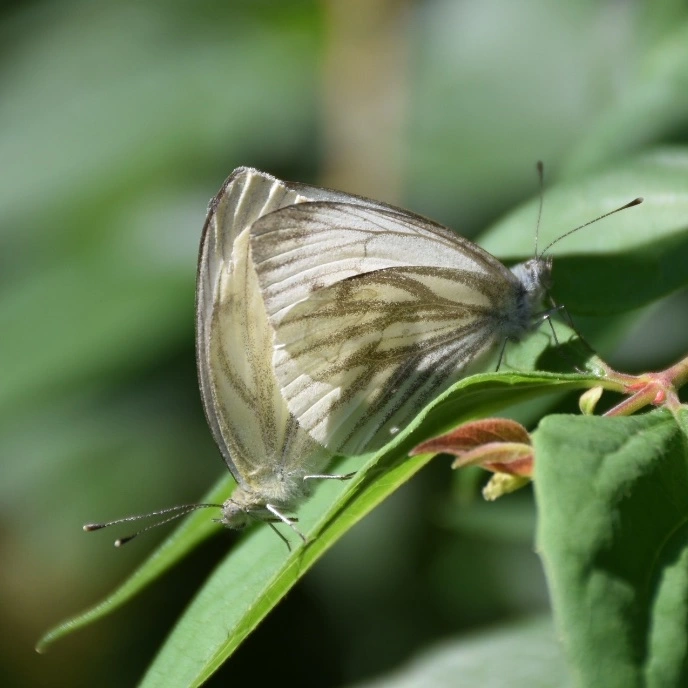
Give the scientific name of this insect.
Pieris napi
